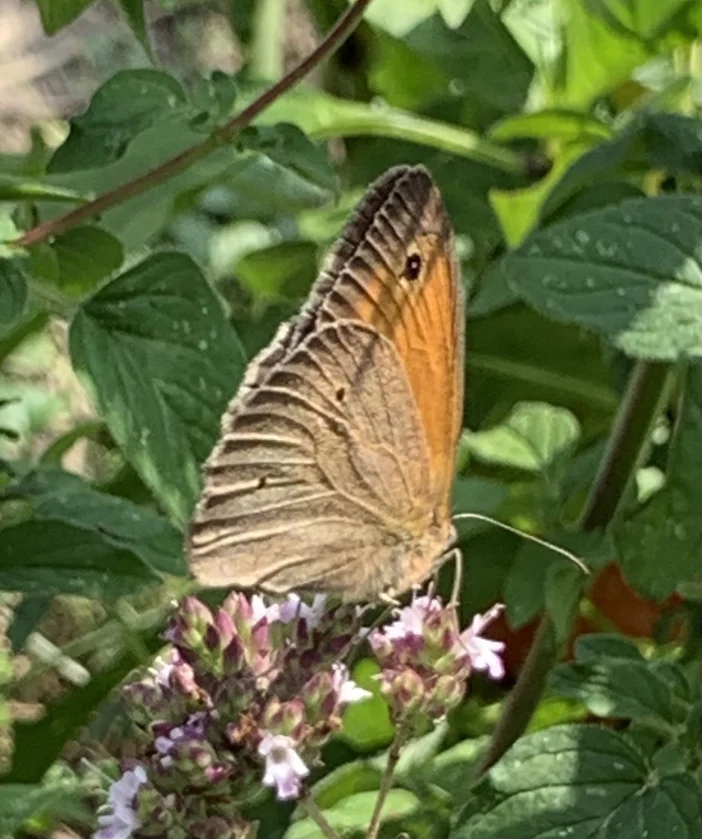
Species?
Maniola jurtina
